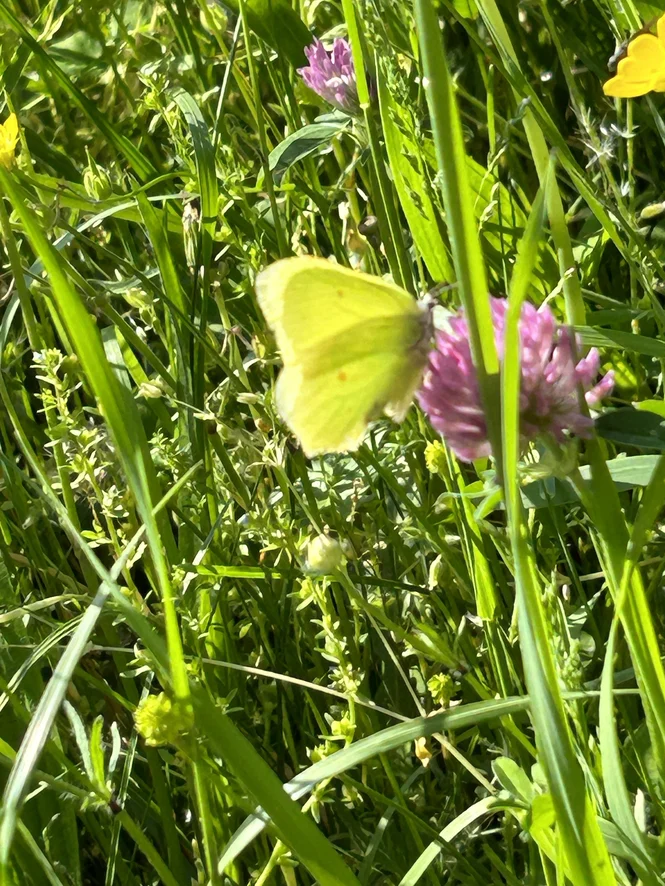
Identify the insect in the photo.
Gonepteryx rhamni
